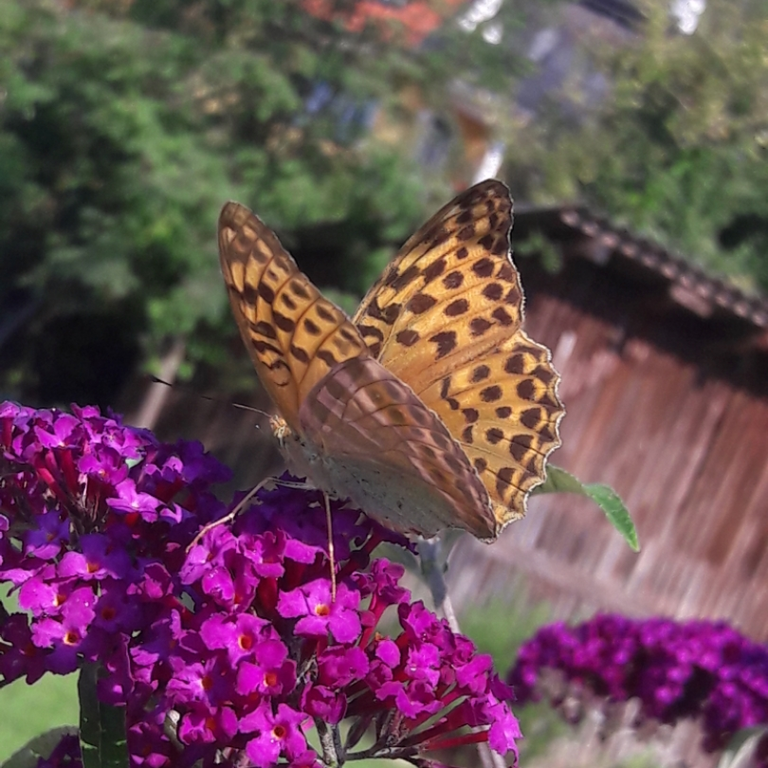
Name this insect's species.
Argynnis paphia
